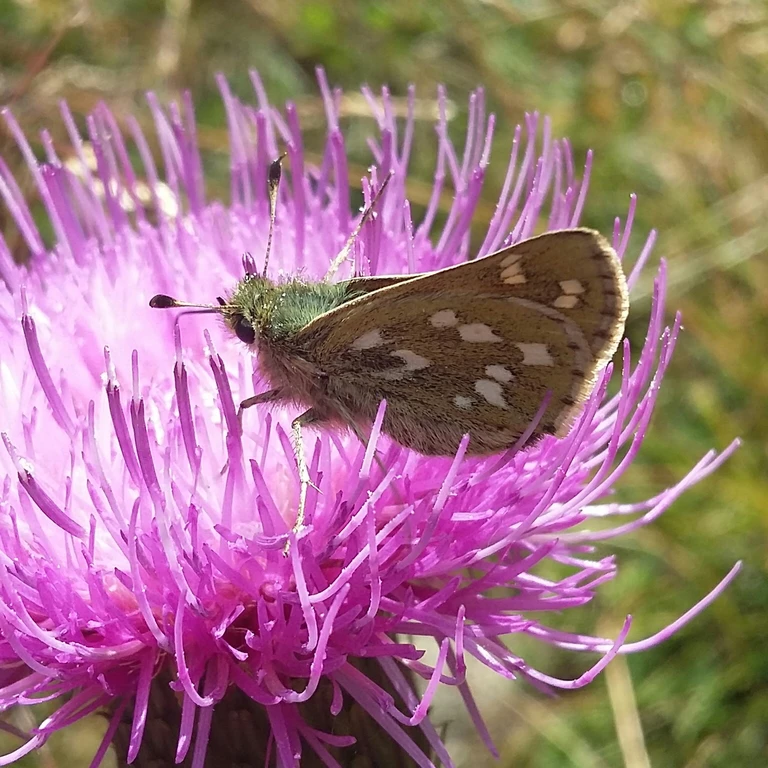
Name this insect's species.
Hesperia comma
